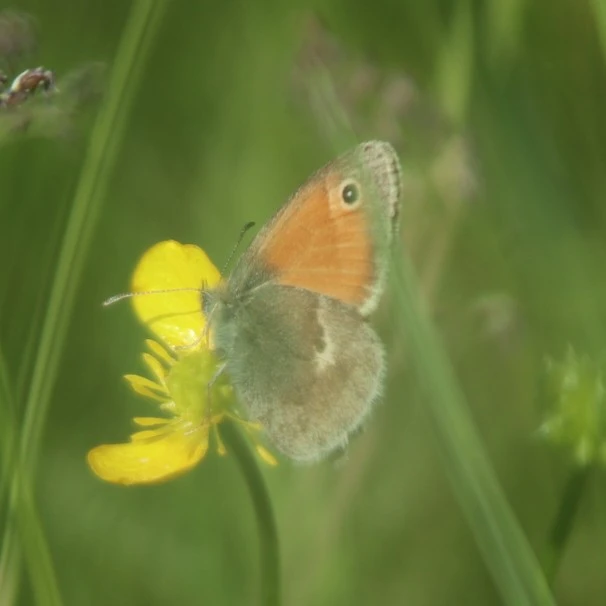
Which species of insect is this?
Coenonympha pamphilus
